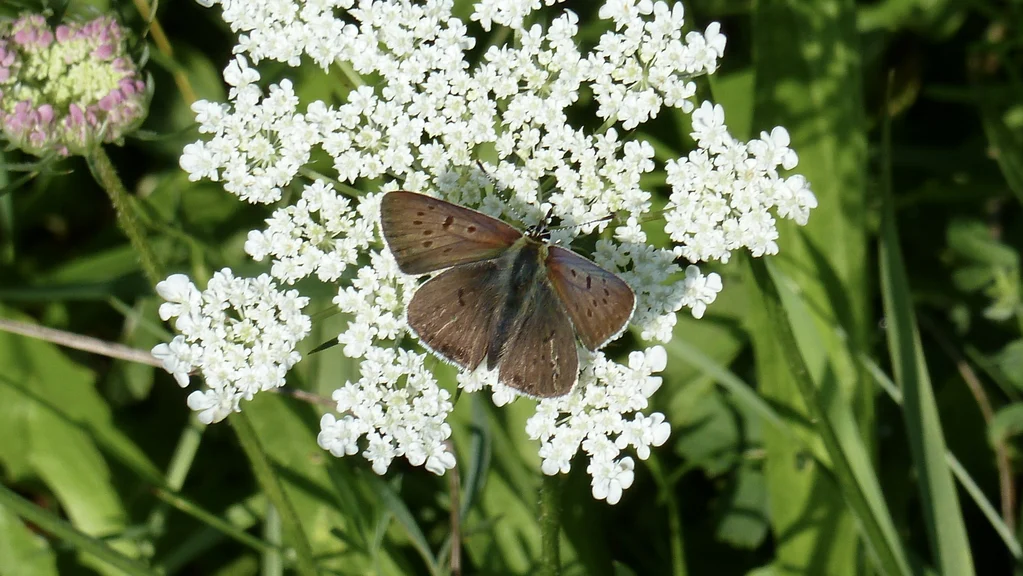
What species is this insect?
Lycaena tityrus (also Loweia tityrus)
